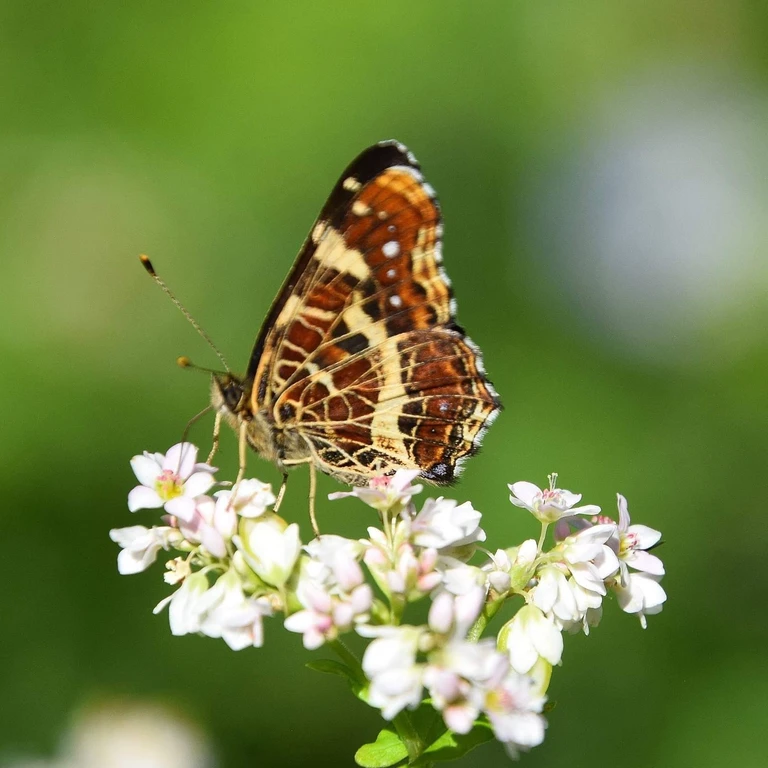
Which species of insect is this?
Araschnia levana
